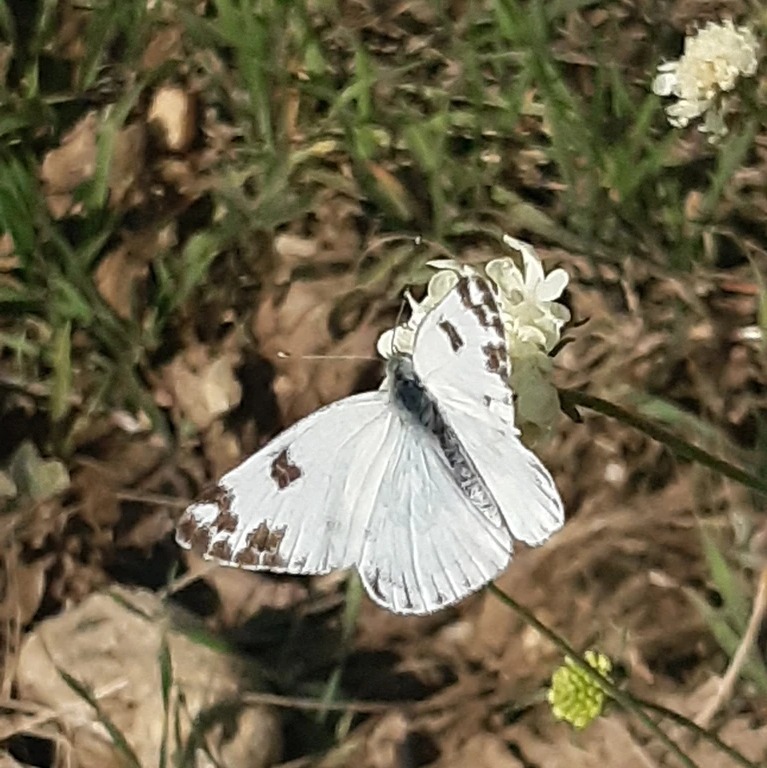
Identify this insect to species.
Pontia edusa
